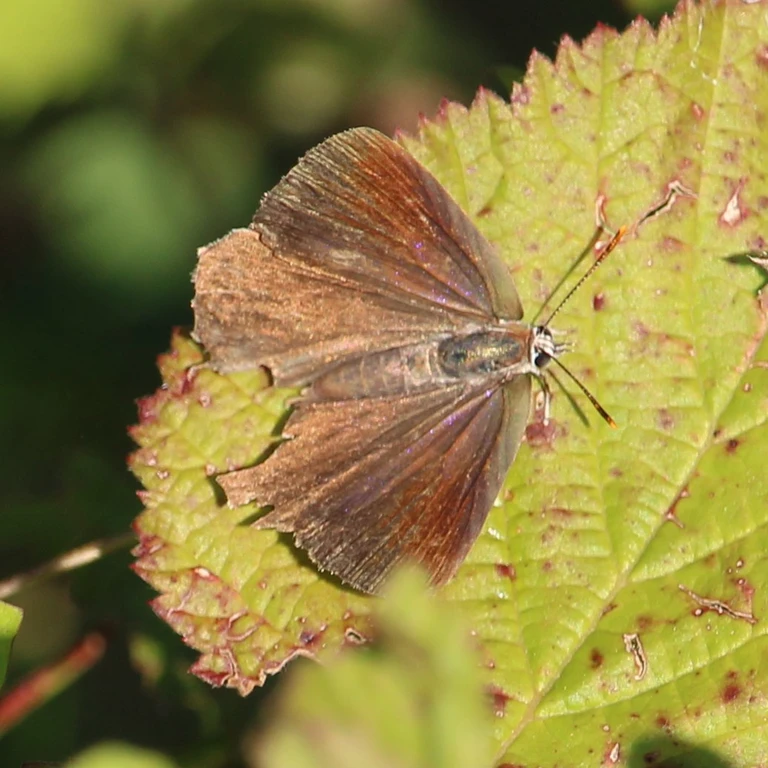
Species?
Favonius quercus (also Quercusia quercus)
